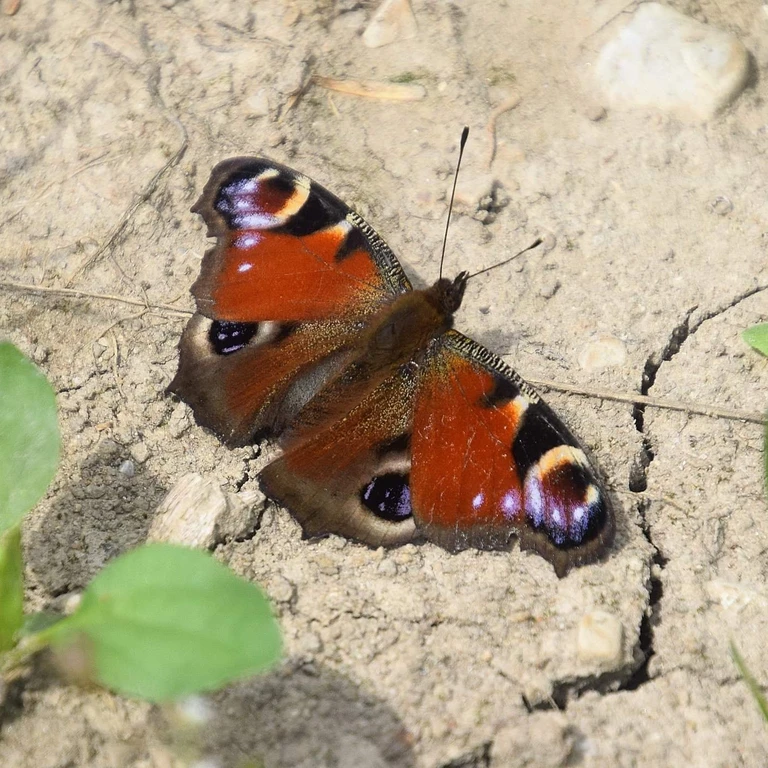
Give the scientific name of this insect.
Aglais io
